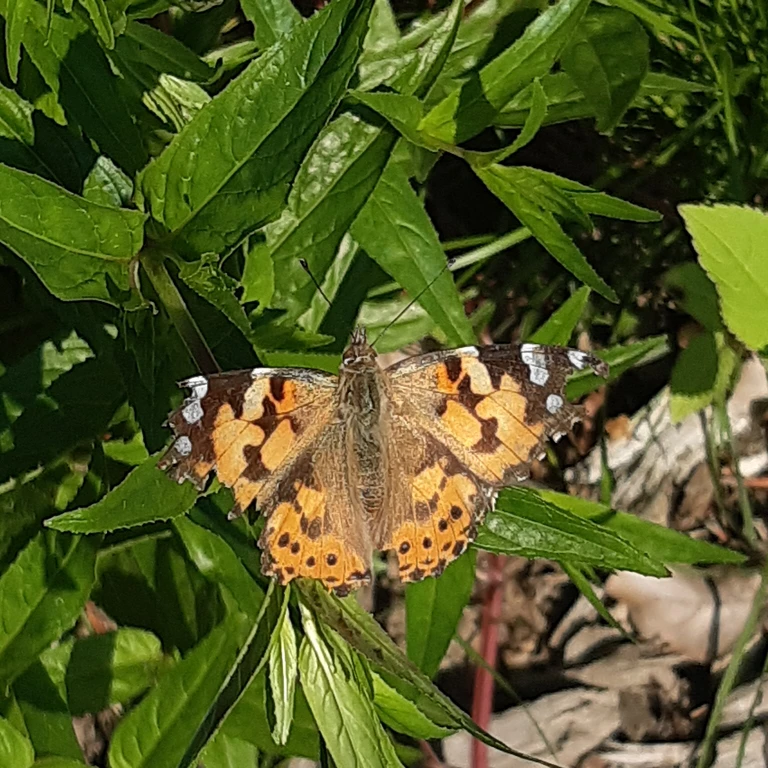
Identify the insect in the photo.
Vanessa cardui
